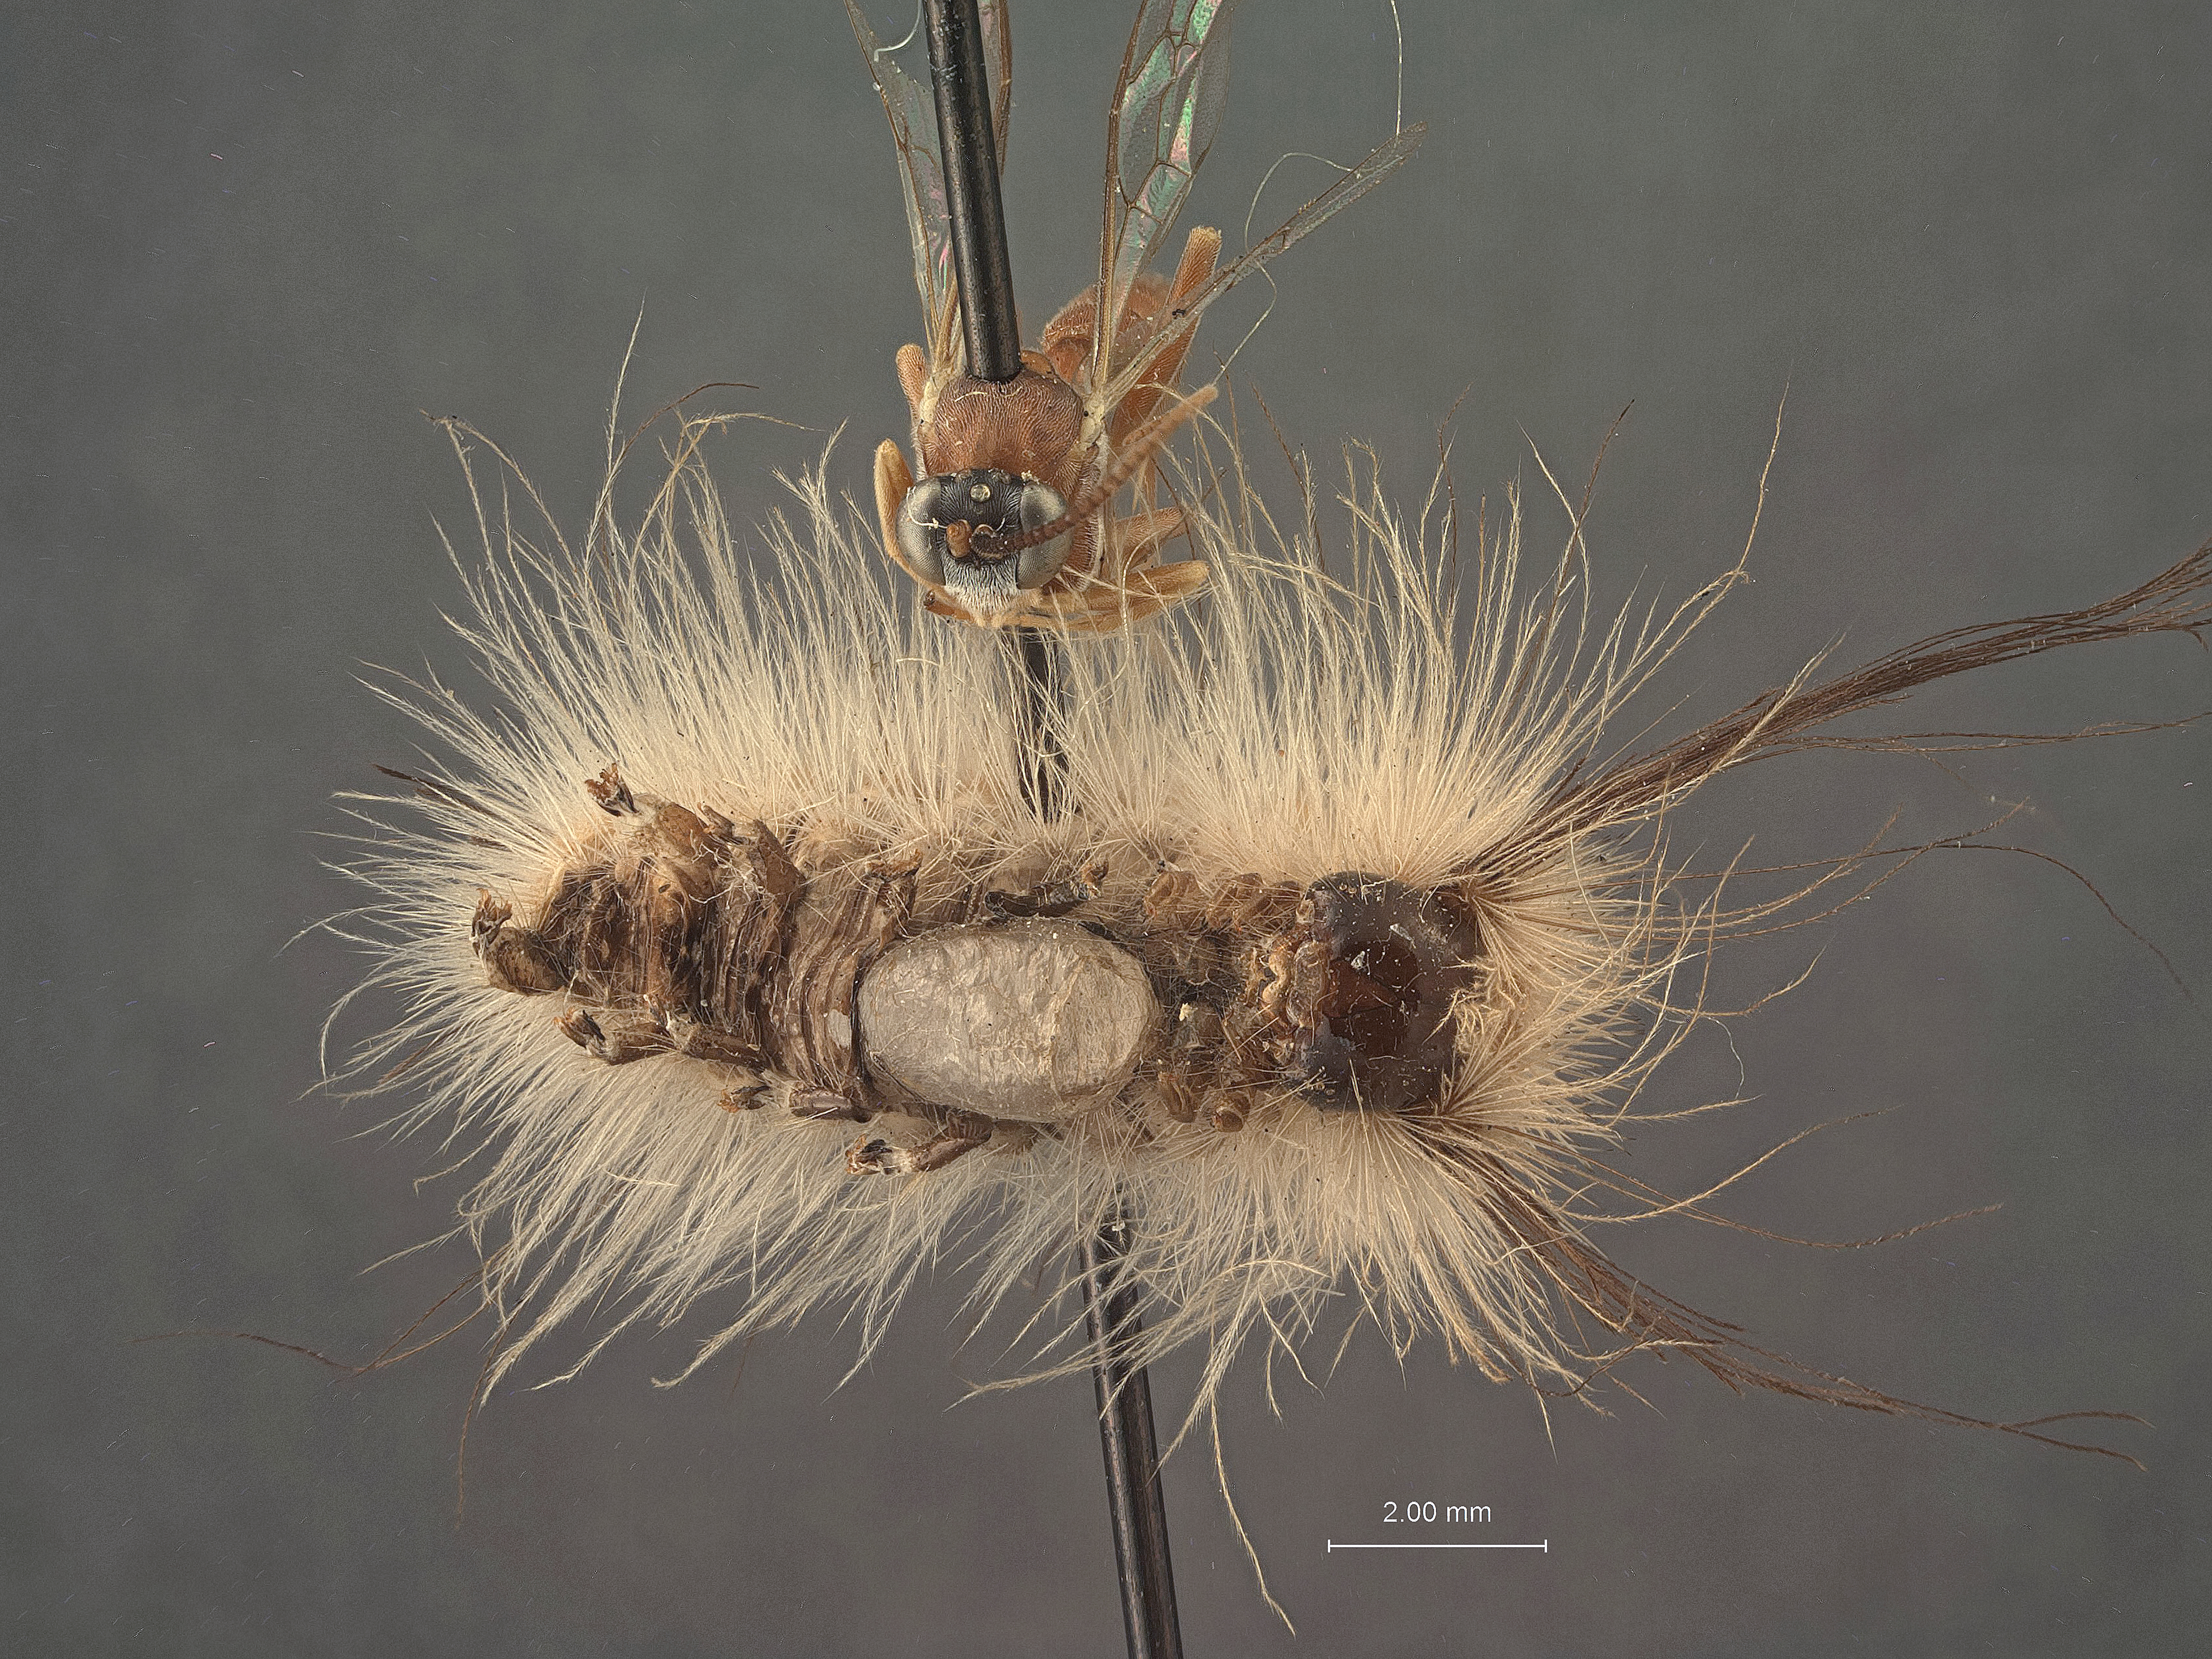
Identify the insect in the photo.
Hyposoter rubiginosus
